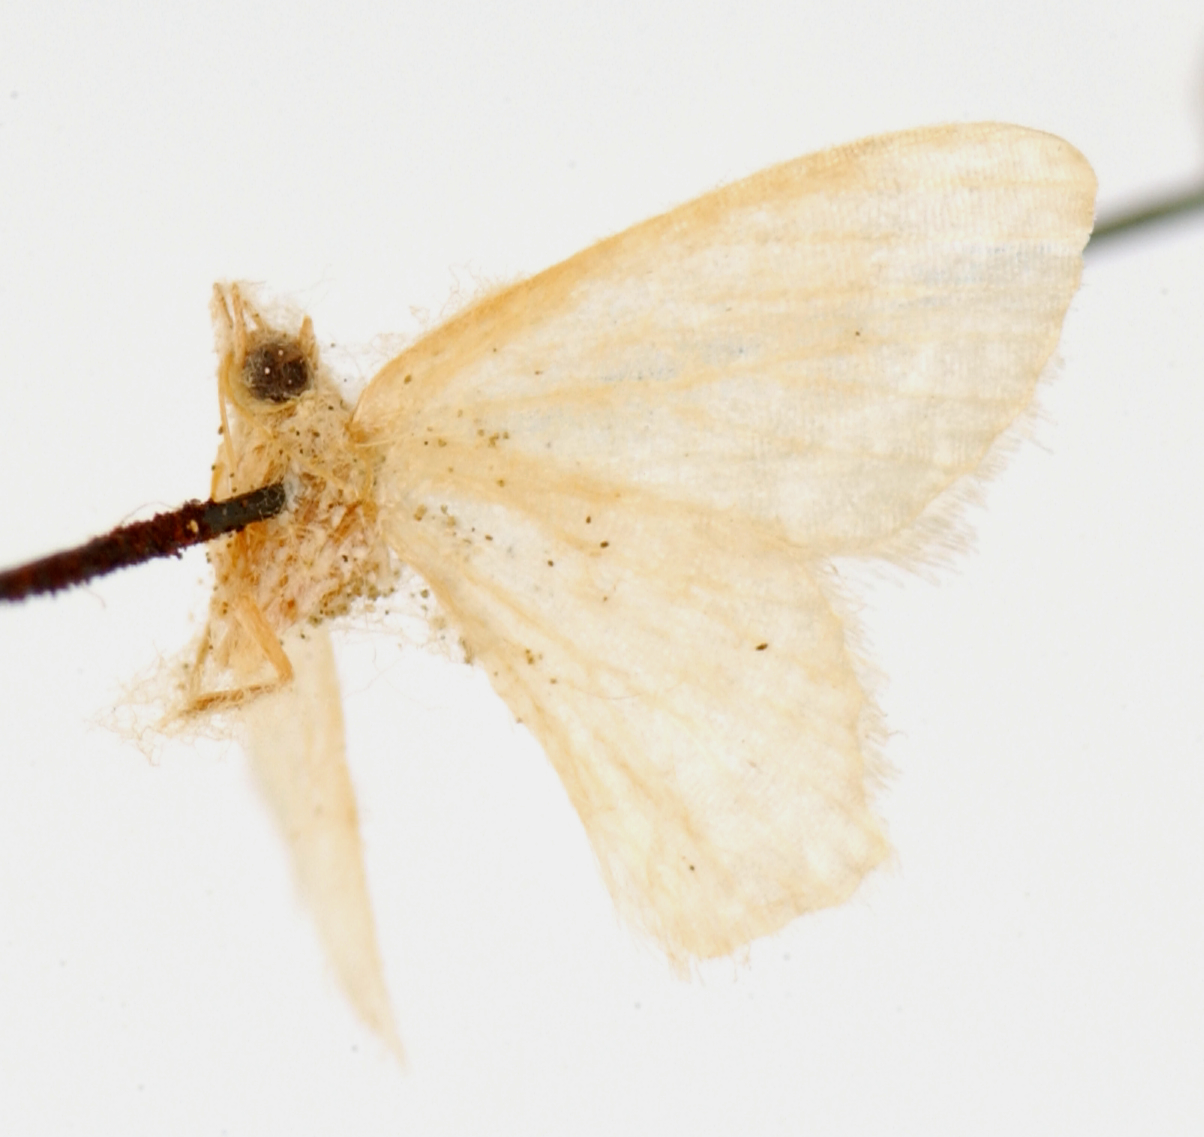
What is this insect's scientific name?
Aplodes delicatula
